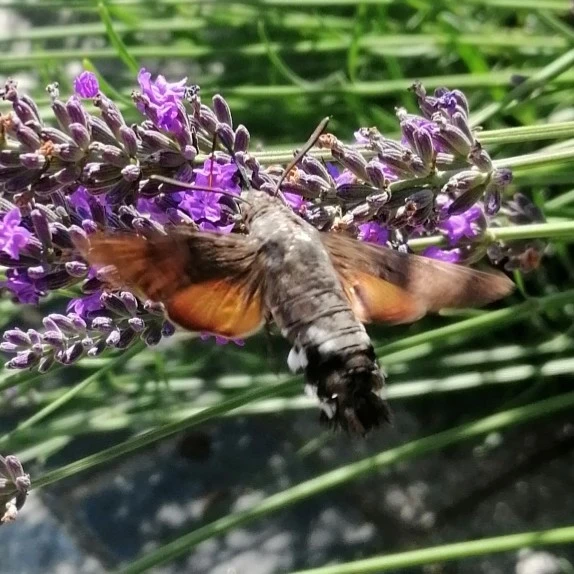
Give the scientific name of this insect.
Macroglossum stellatarum
